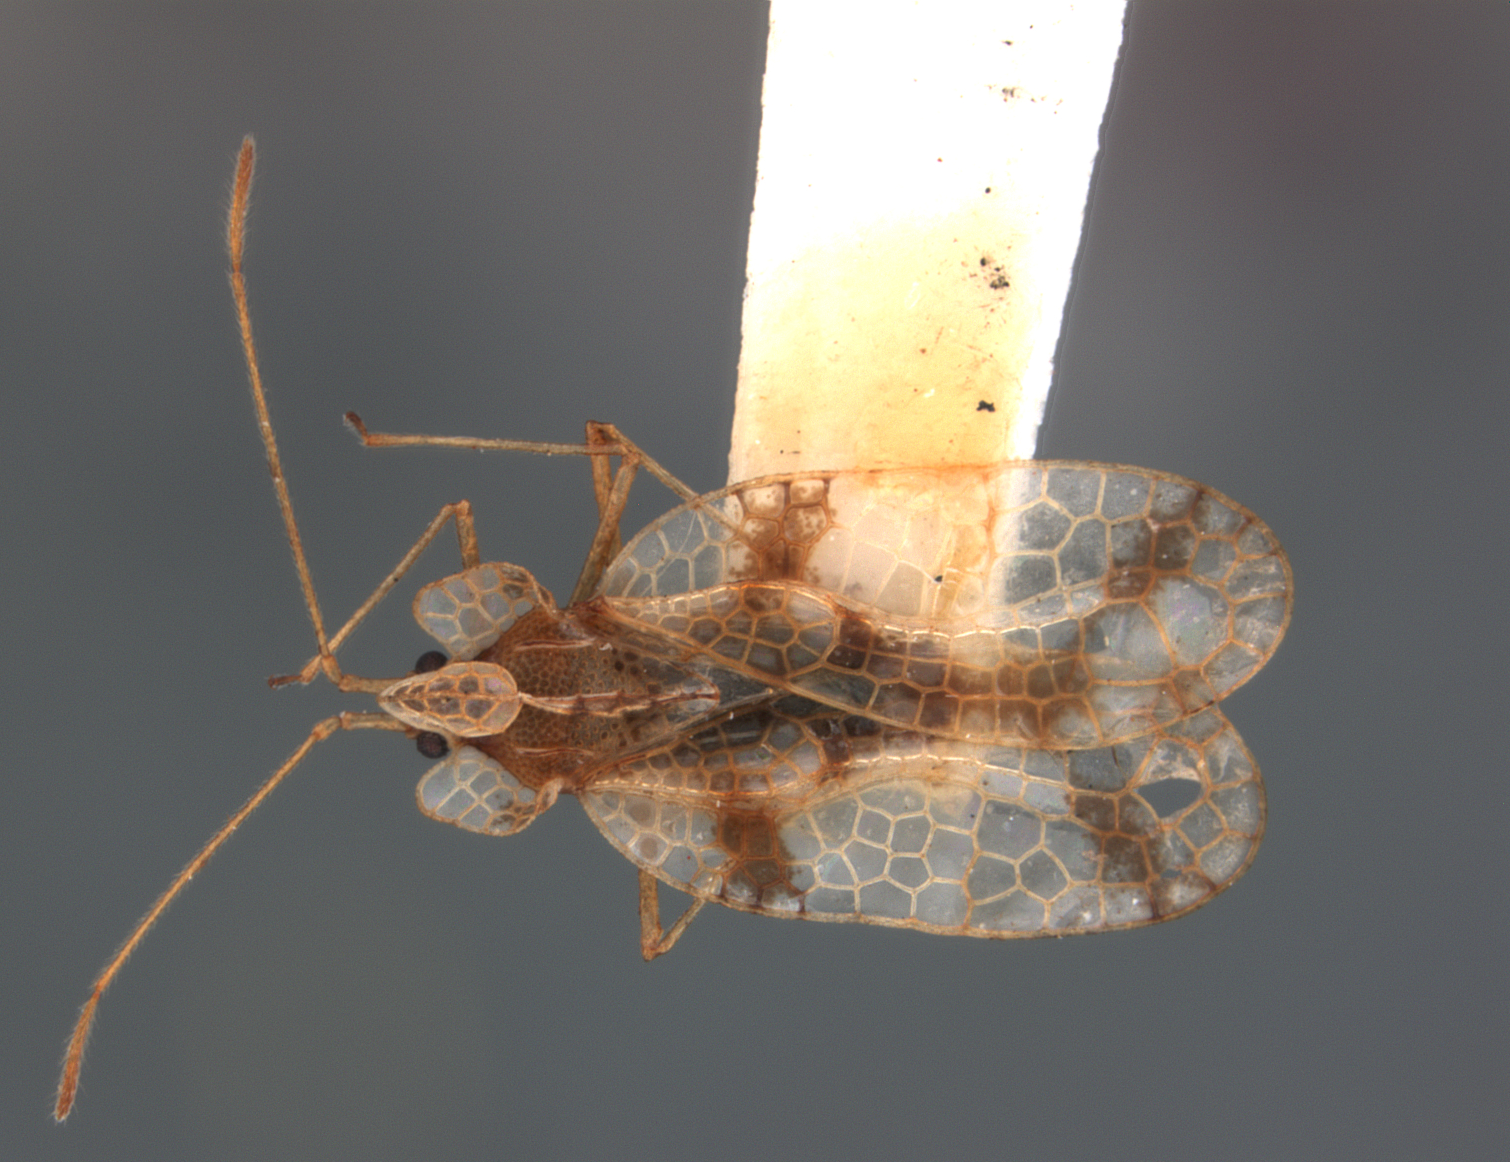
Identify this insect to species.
Stephanitis hydrangeae
